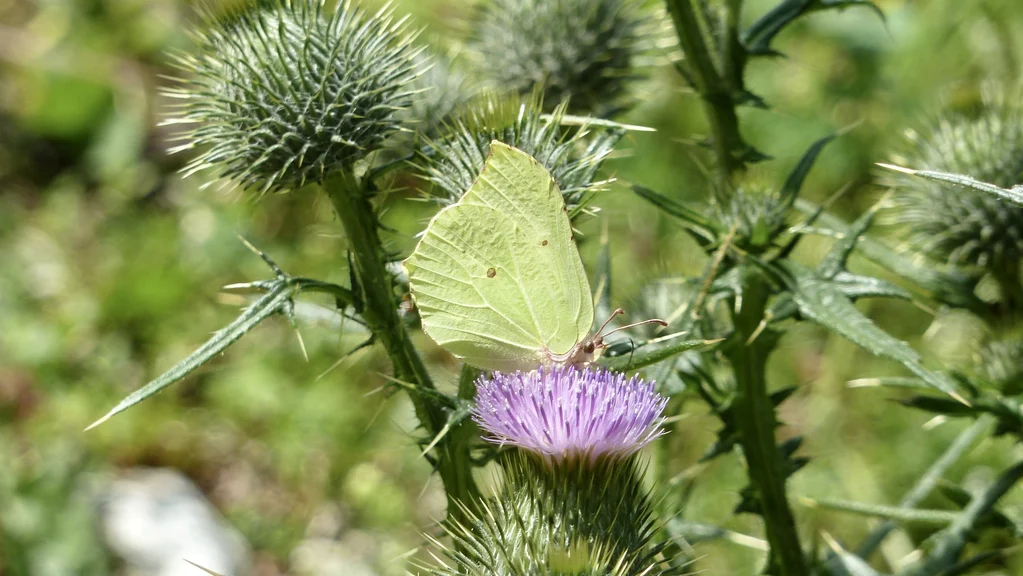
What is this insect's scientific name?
Gonepteryx rhamni
